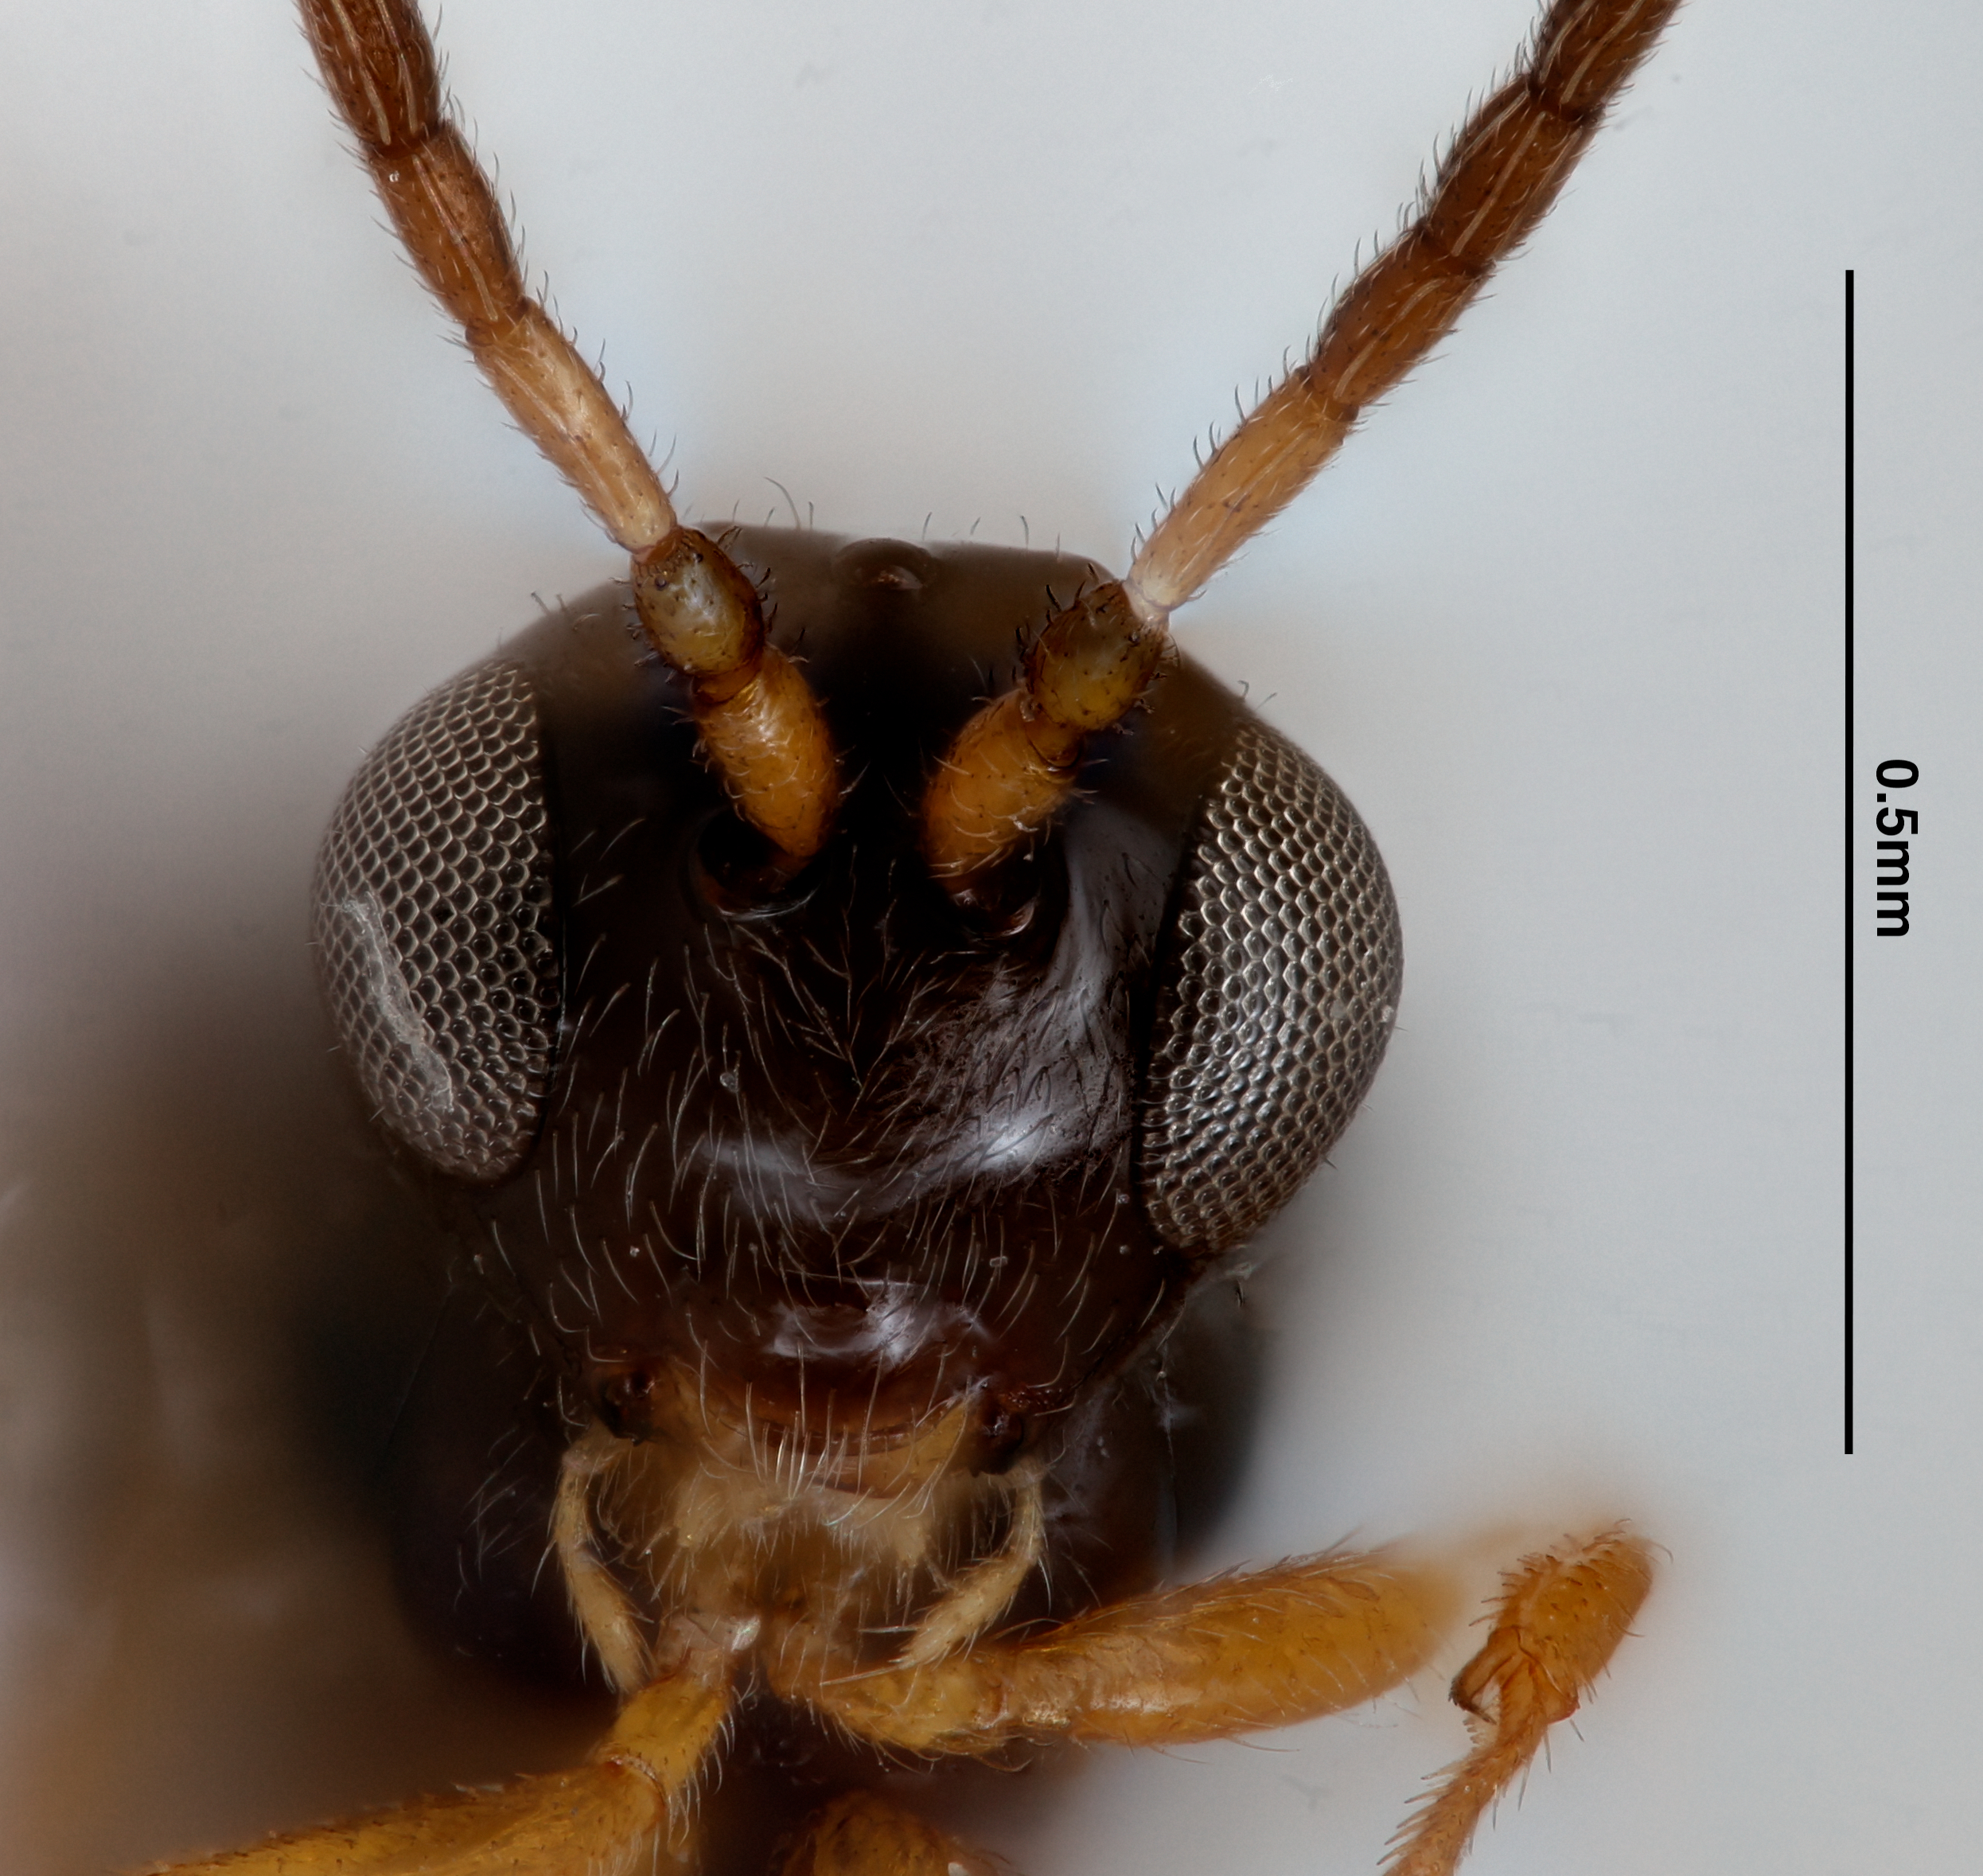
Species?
Phaenoglyphis chiangmaiensis
